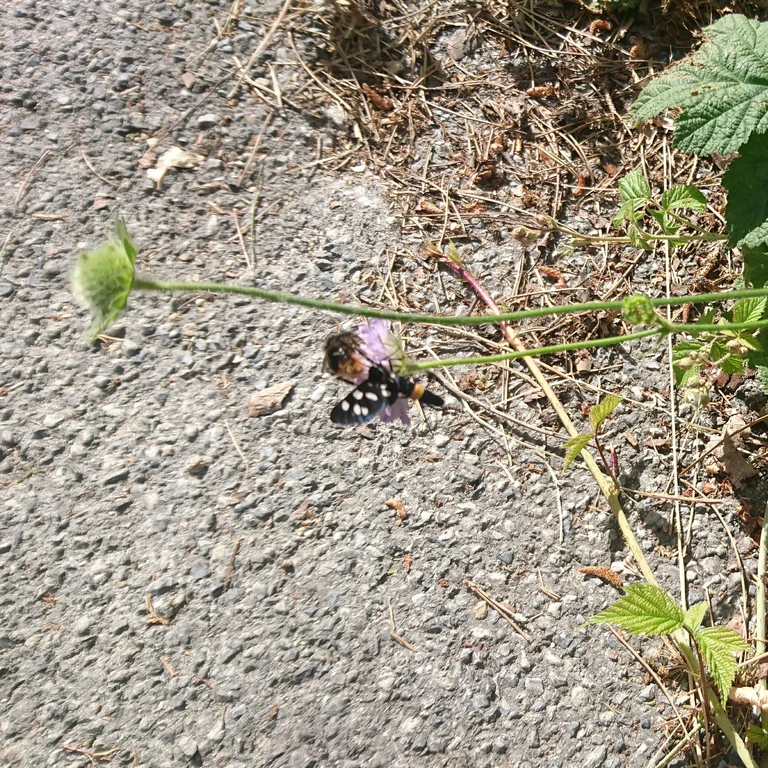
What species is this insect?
Amata phegea
